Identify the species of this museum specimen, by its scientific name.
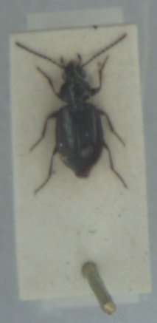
Bembidion aeneum
